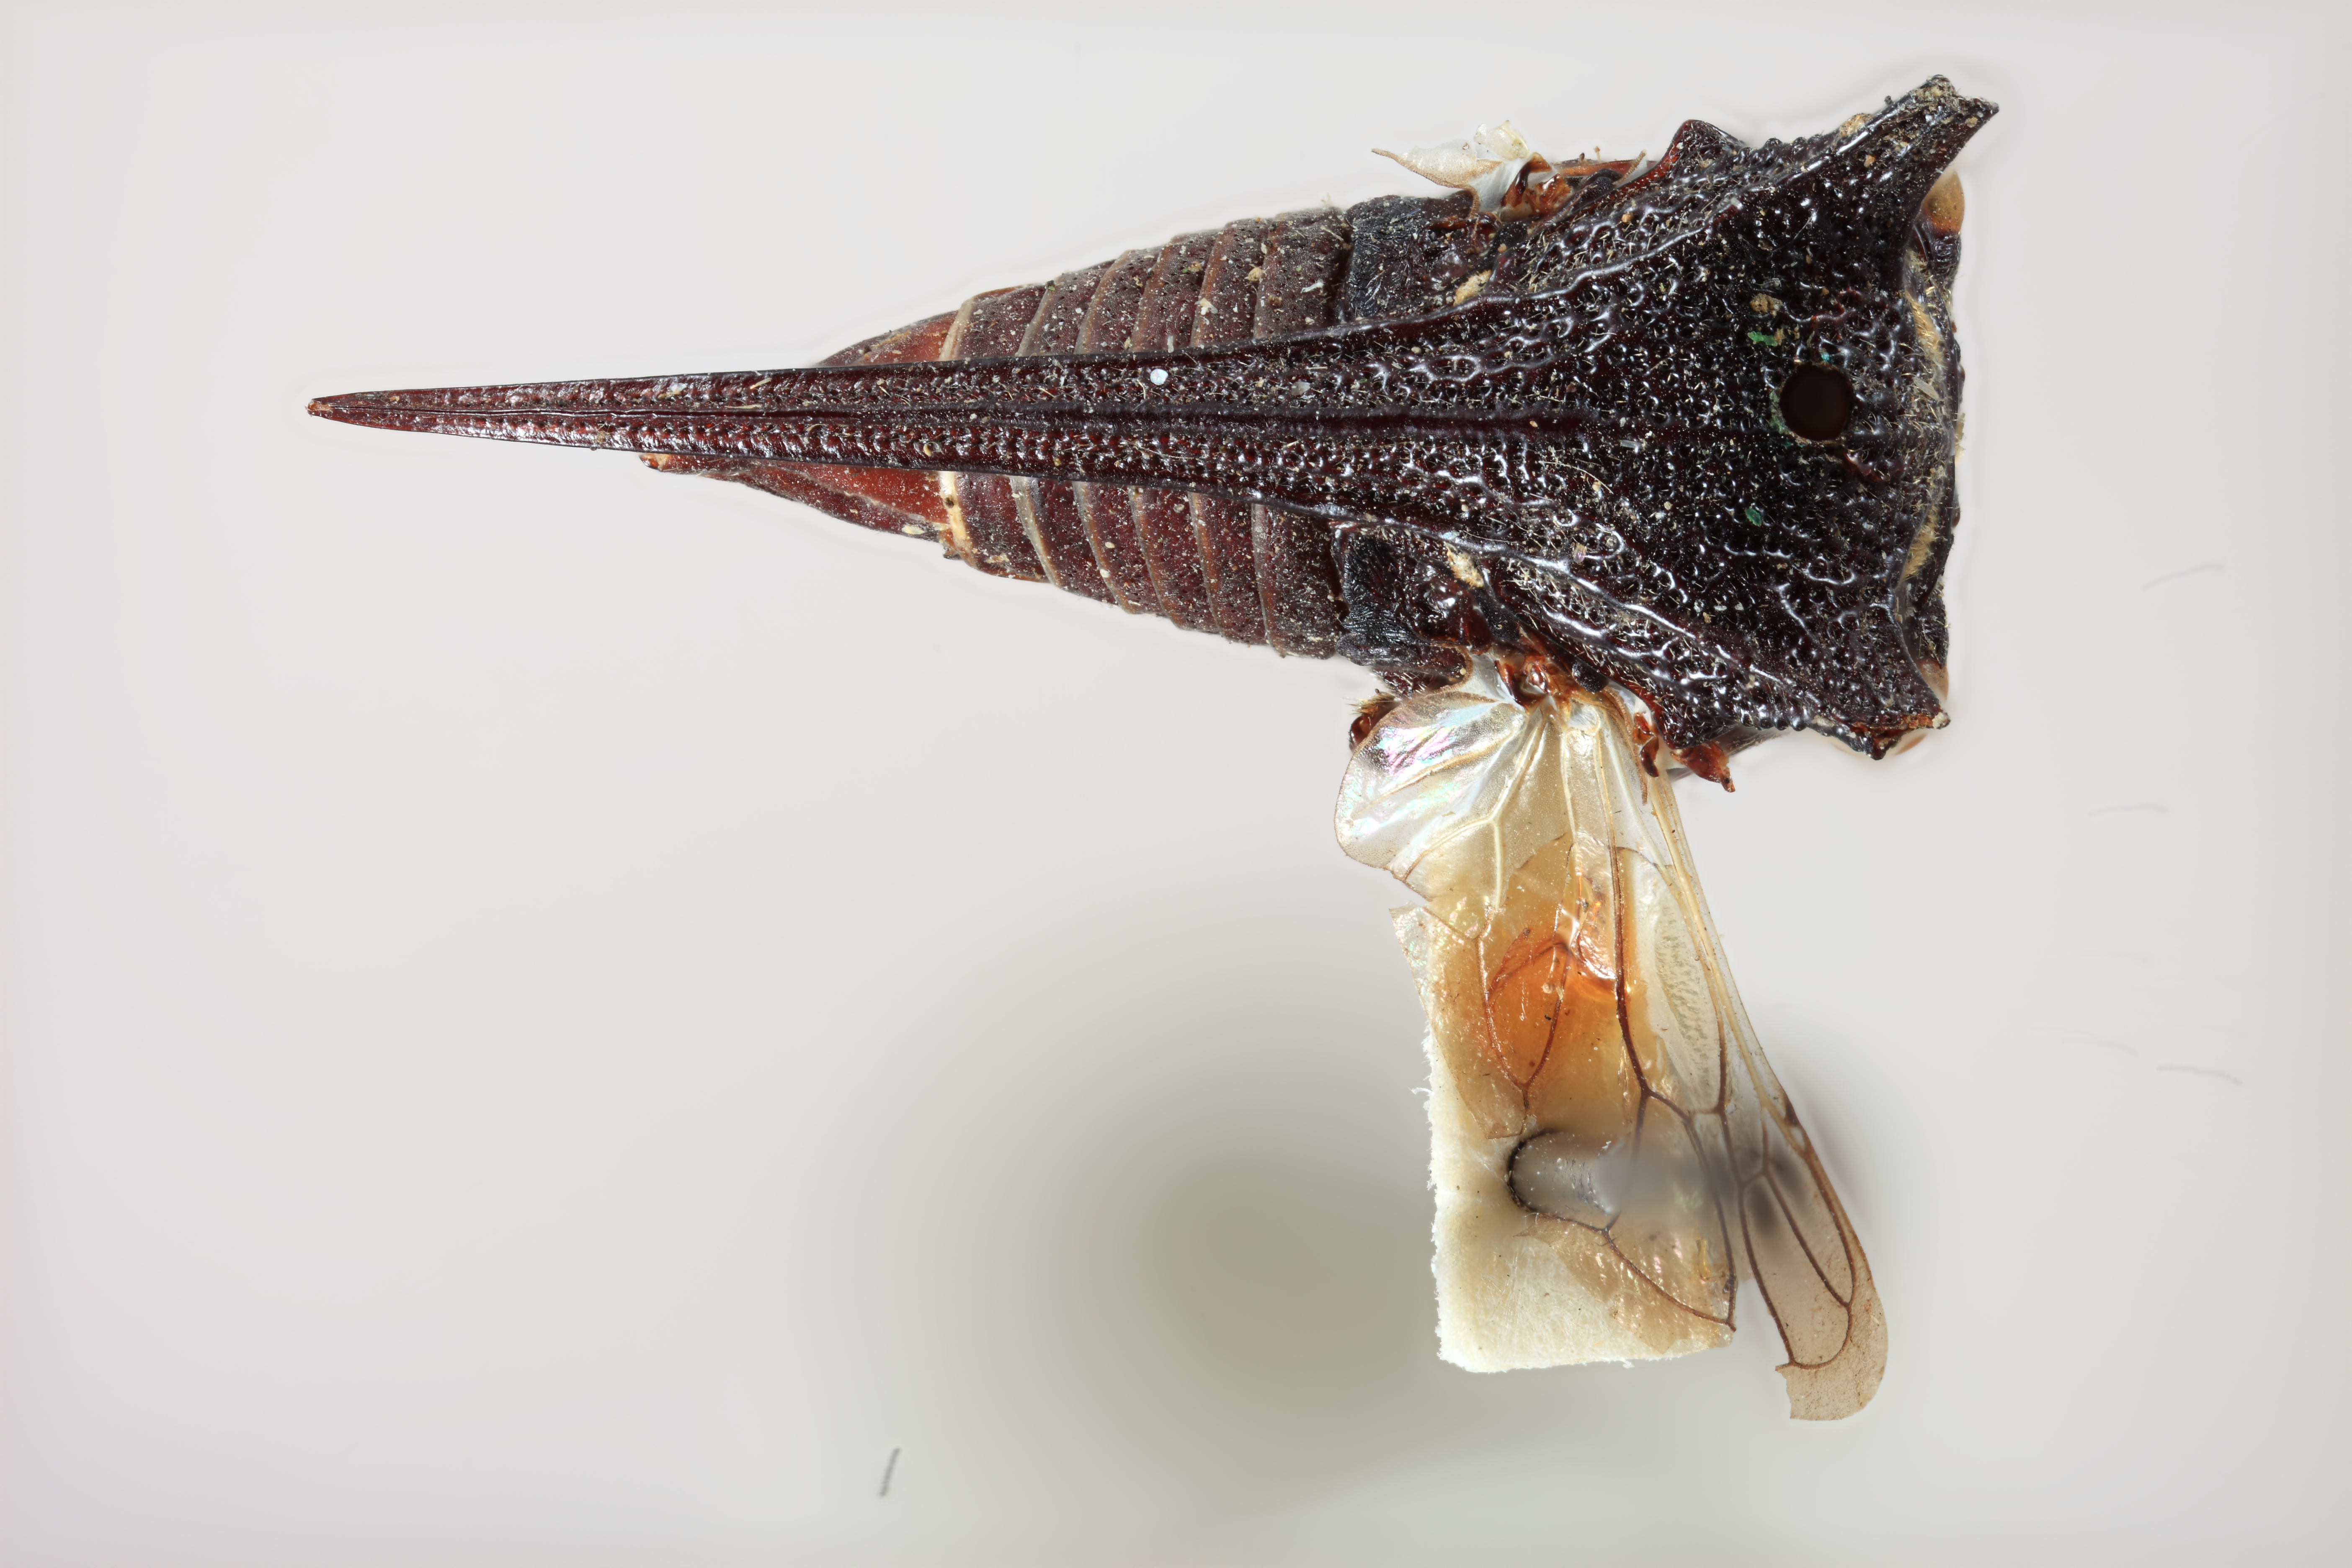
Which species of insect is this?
Sarantus australensis
